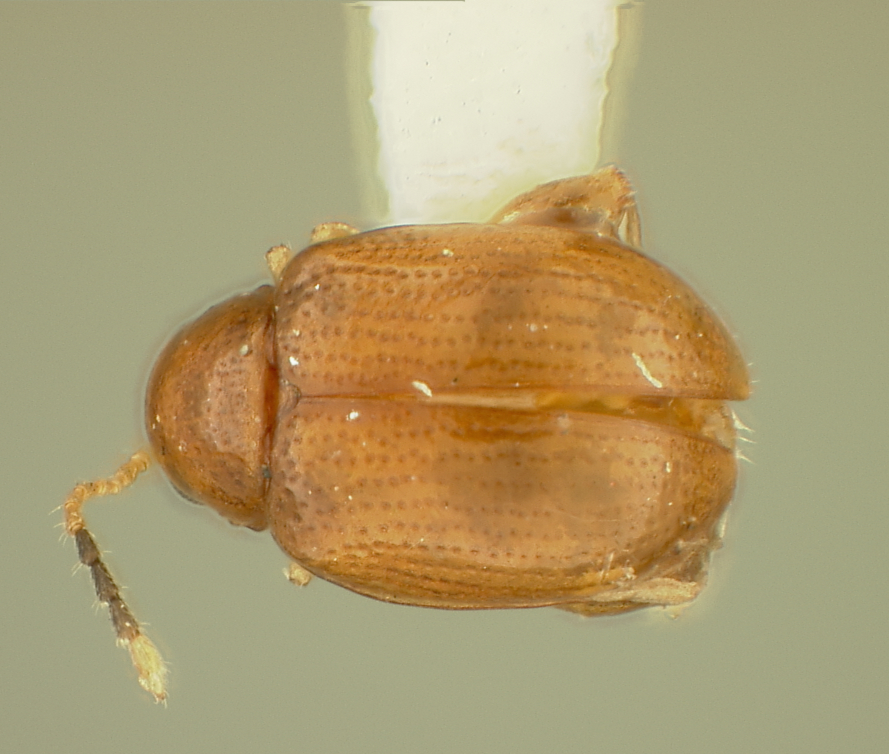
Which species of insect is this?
Aphthona schwarzi
